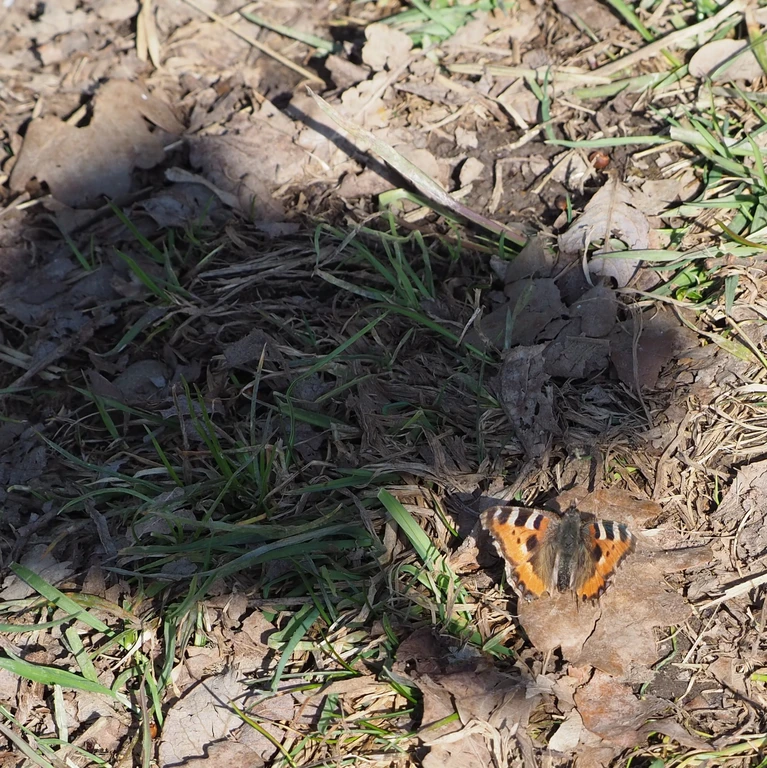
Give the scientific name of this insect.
Aglais urticae
